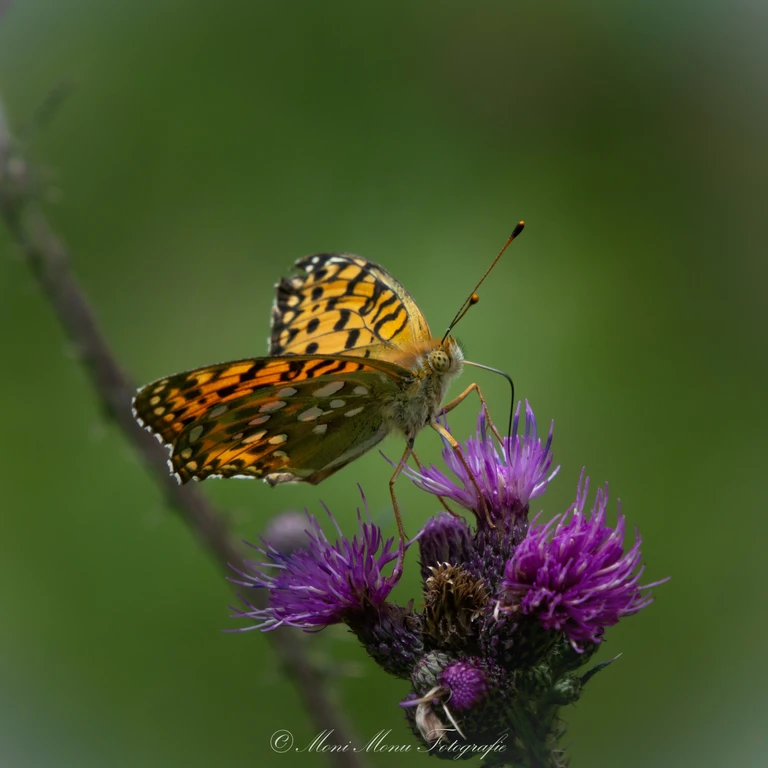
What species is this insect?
Speyeria aglaja
